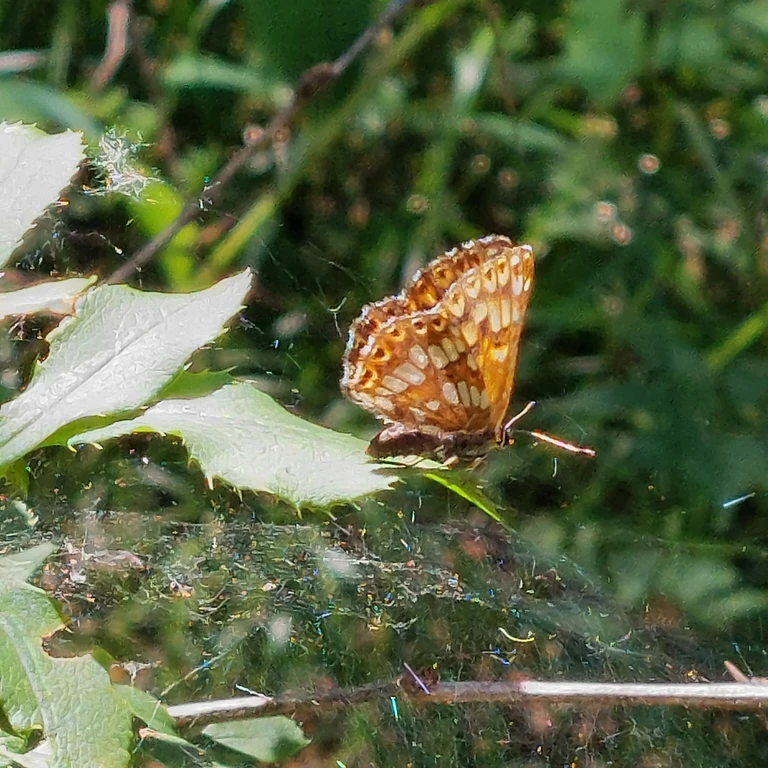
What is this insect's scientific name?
Hamearis lucina
